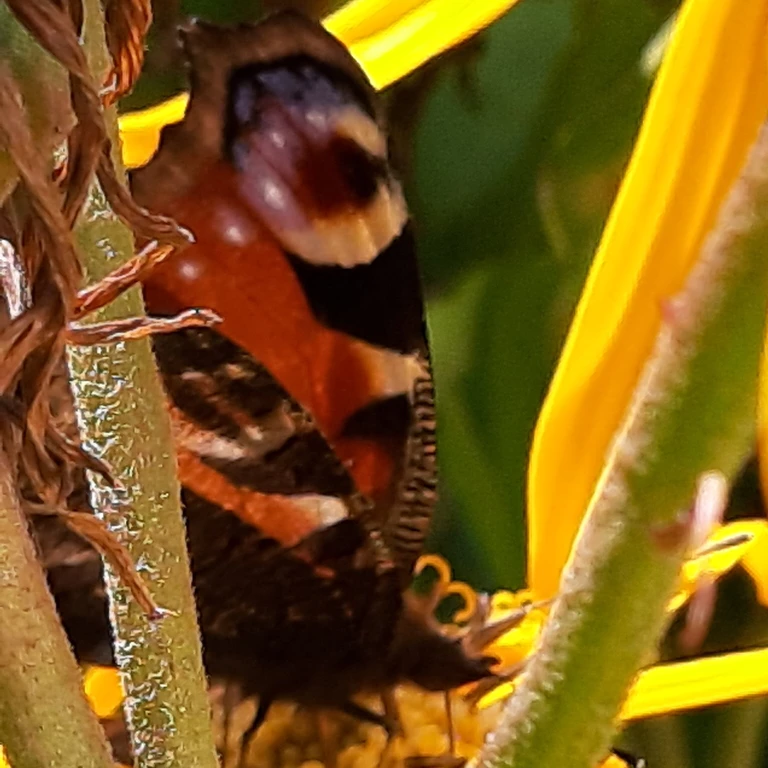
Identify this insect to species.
Aglais io
